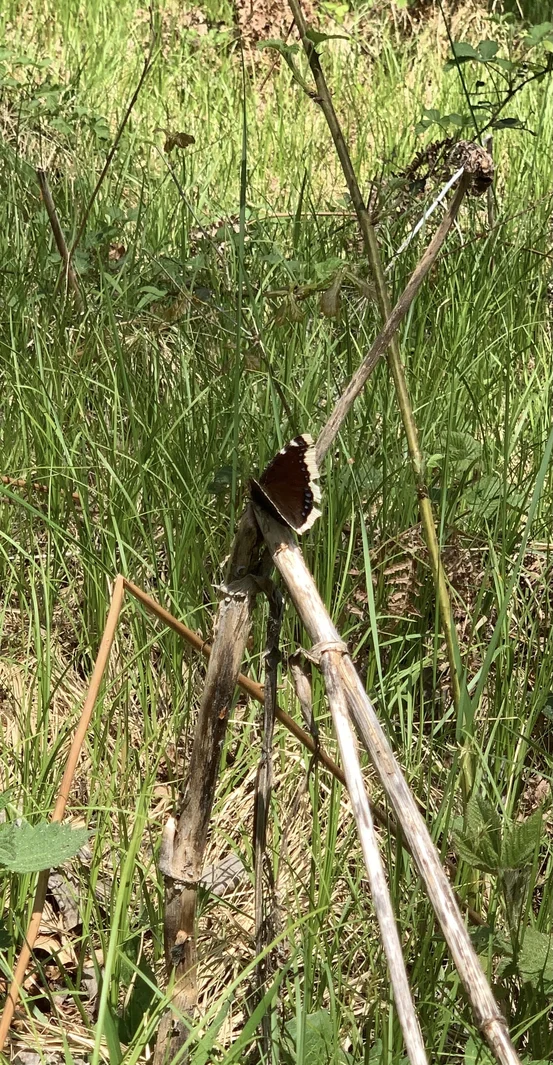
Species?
Nymphalis antiopa
